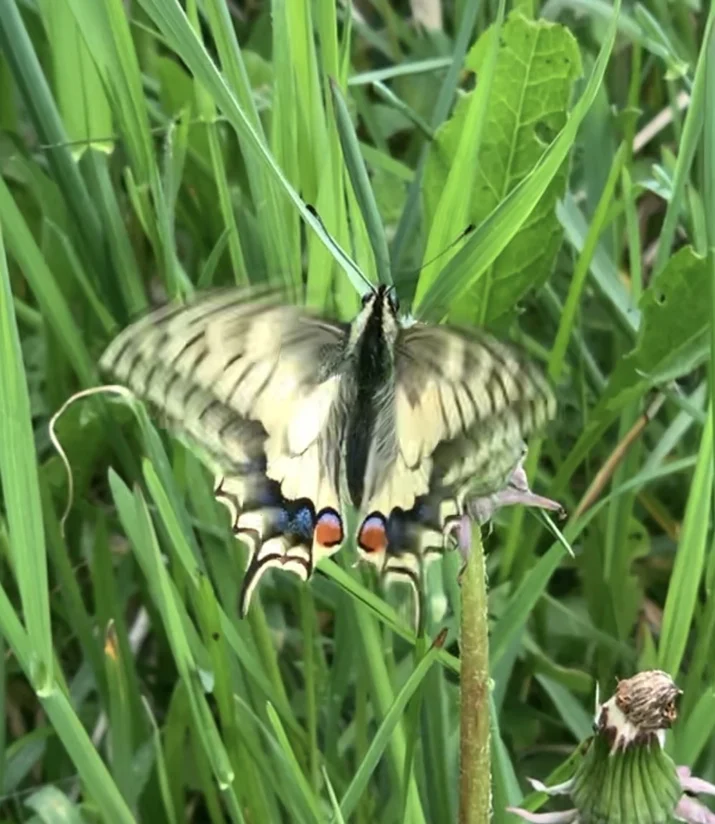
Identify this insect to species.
Papilio machaon
